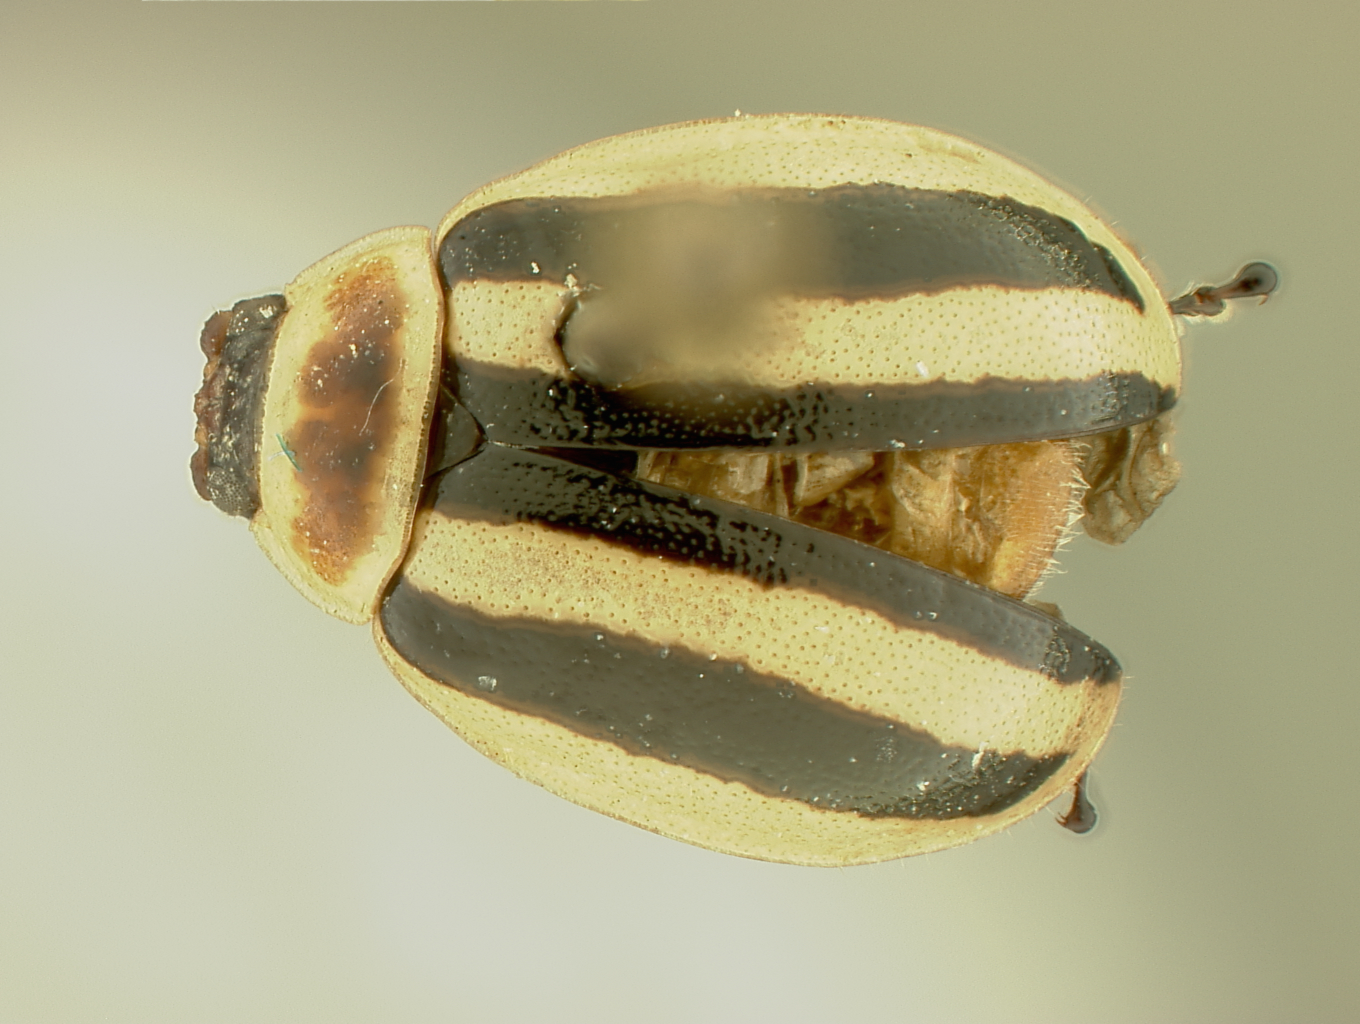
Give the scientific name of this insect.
Oedionychus weismani
